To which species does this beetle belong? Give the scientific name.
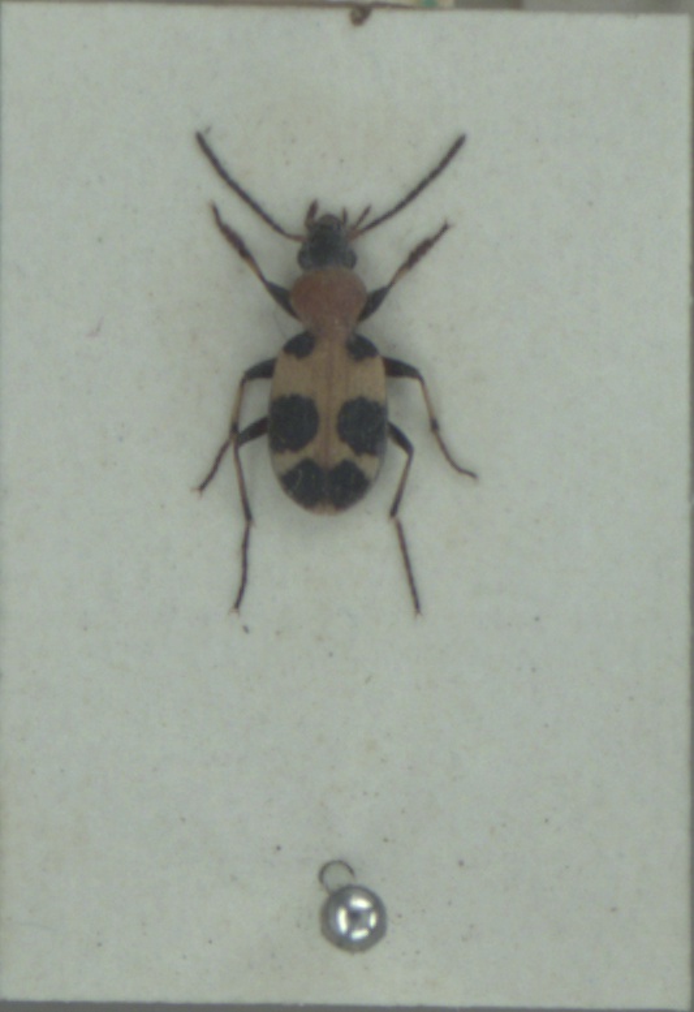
Callistus lunatus
